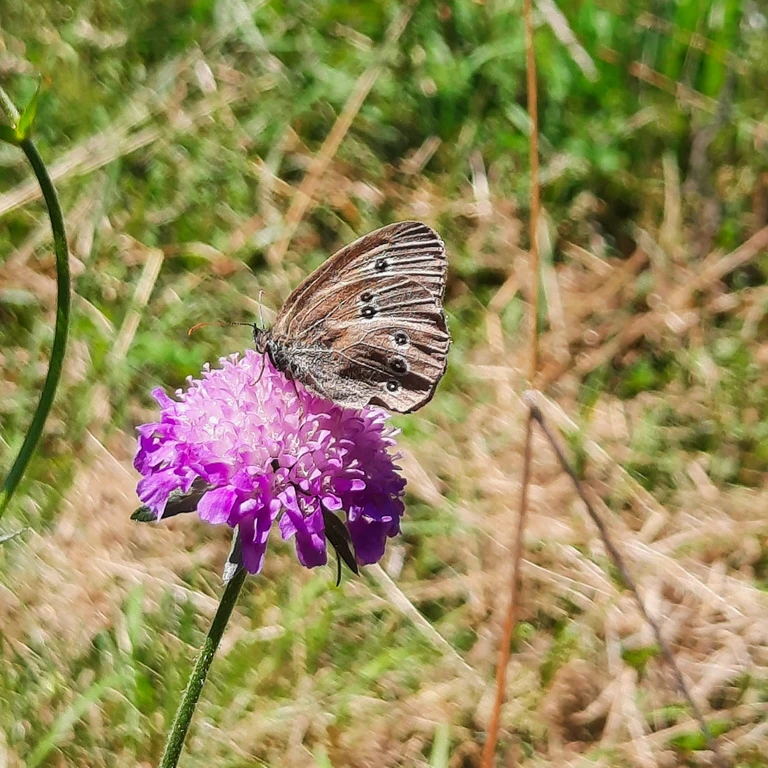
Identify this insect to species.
Aphantopus hyperantus
